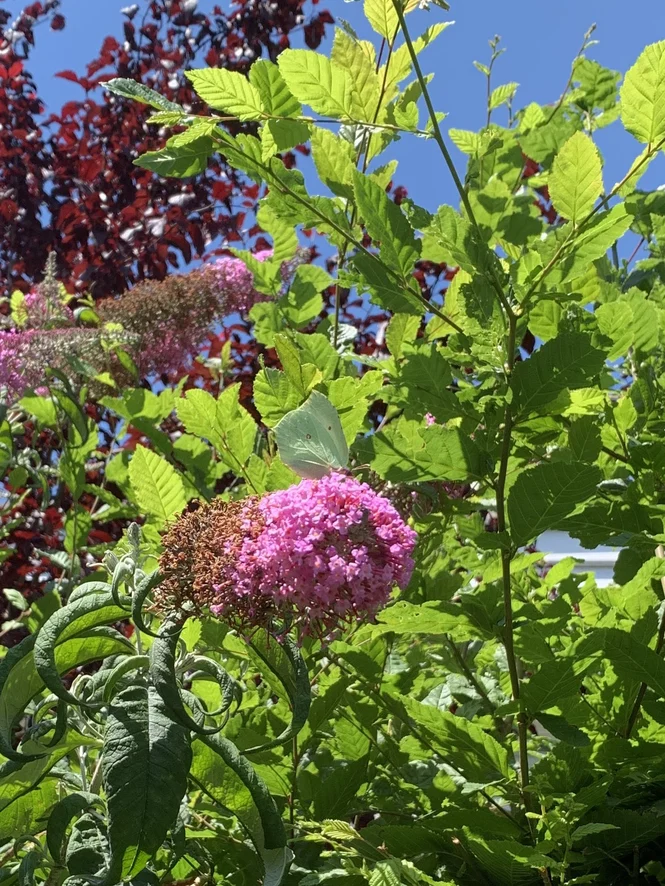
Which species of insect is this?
Gonepteryx rhamni
